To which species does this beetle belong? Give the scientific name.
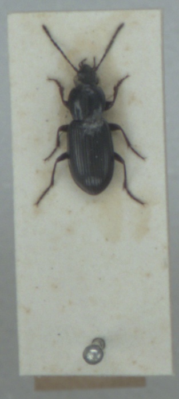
Pterostichus diligens
